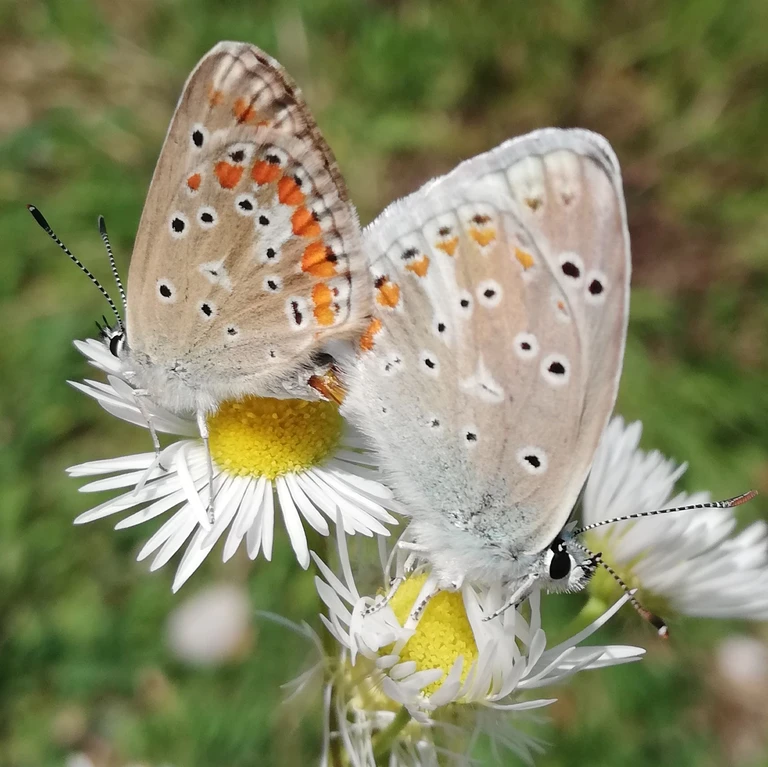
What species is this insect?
Polyommatus dorylas
